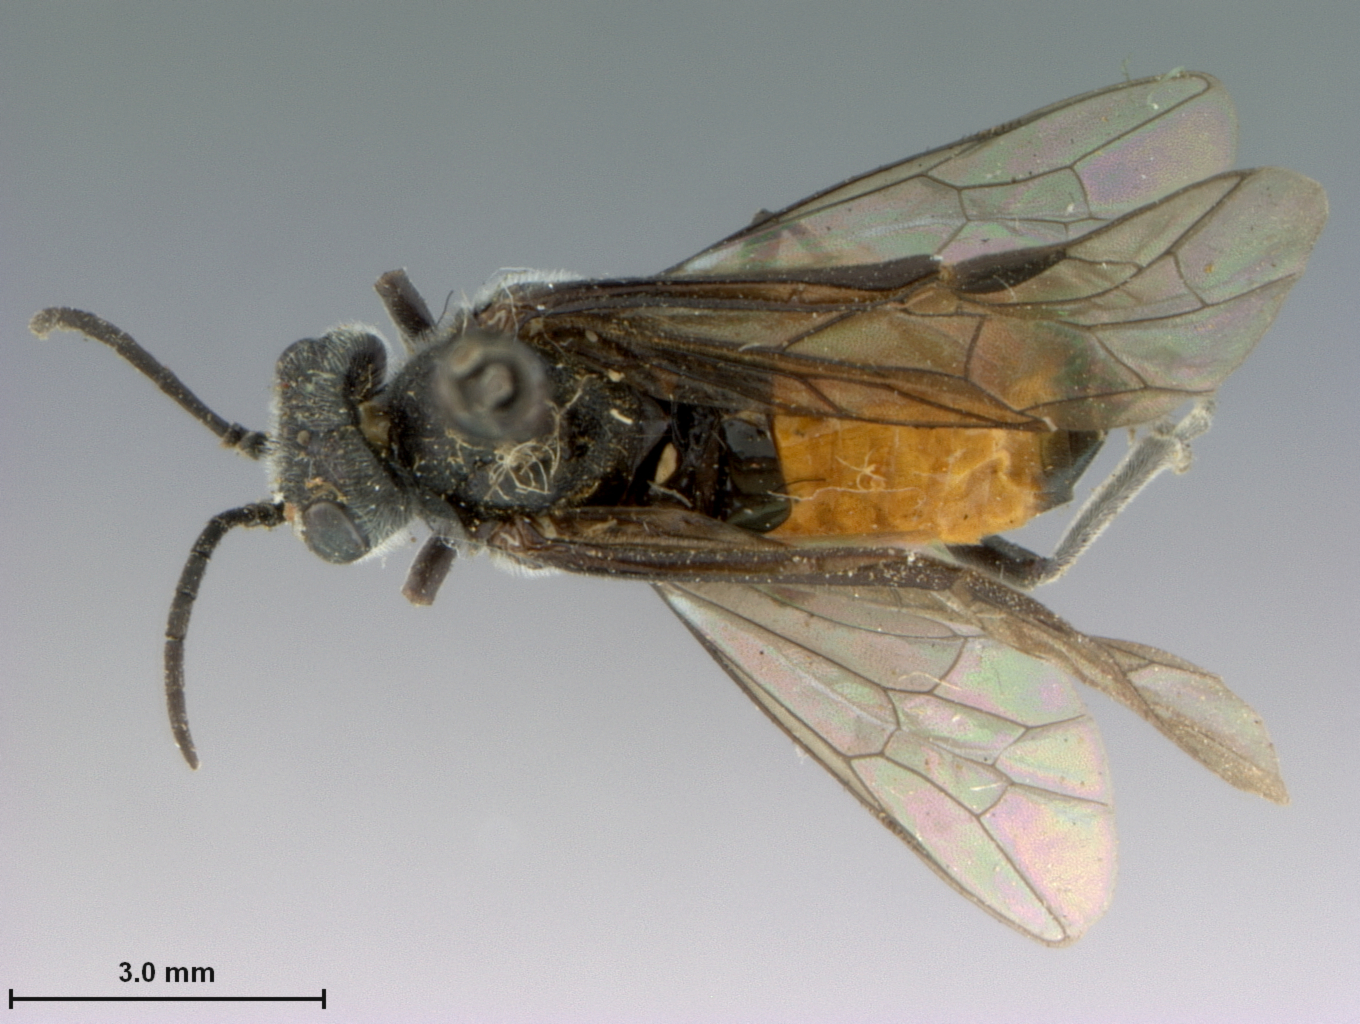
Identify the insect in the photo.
Dolerus similis
